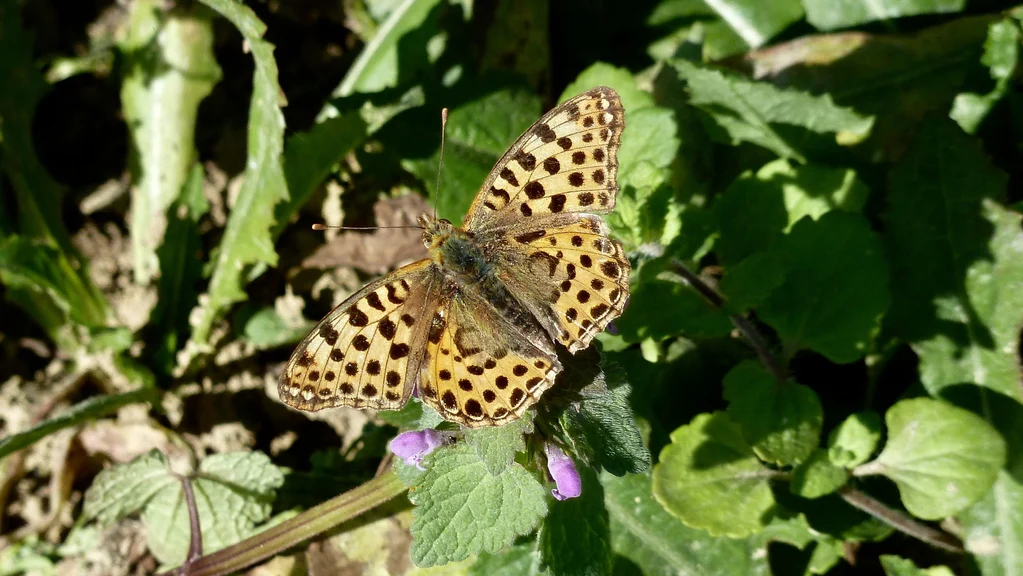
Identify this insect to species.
Issoria lathonia
